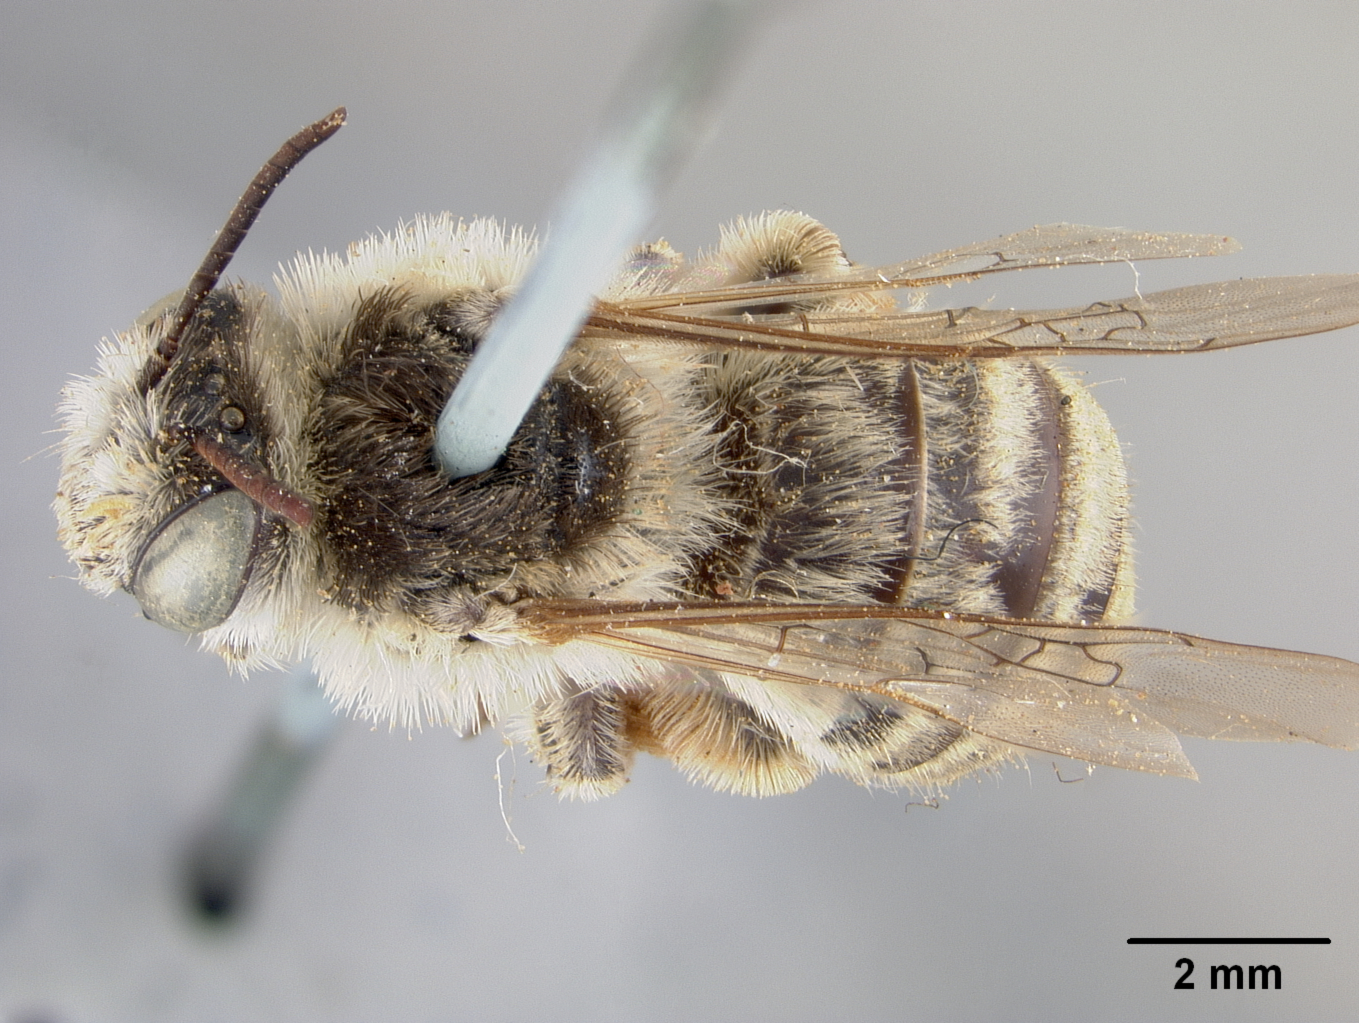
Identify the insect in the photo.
Melissodes grindeliae
